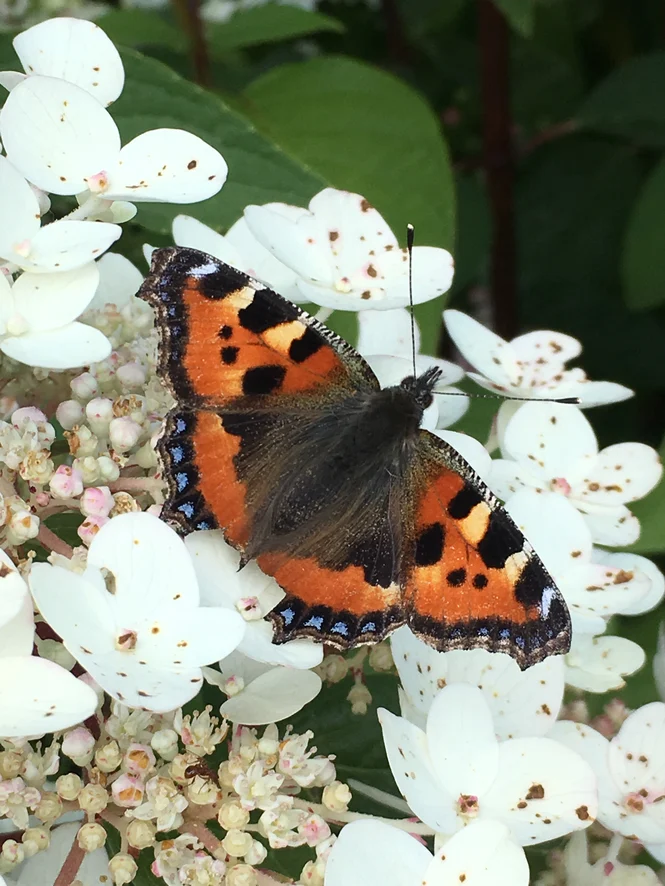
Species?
Aglais urticae
